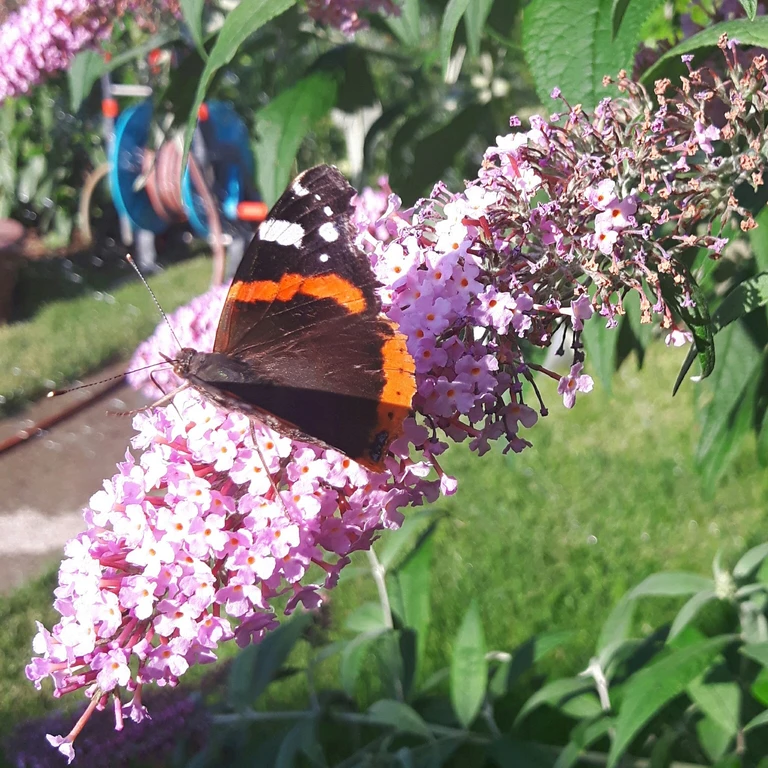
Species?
Vanessa atalanta
